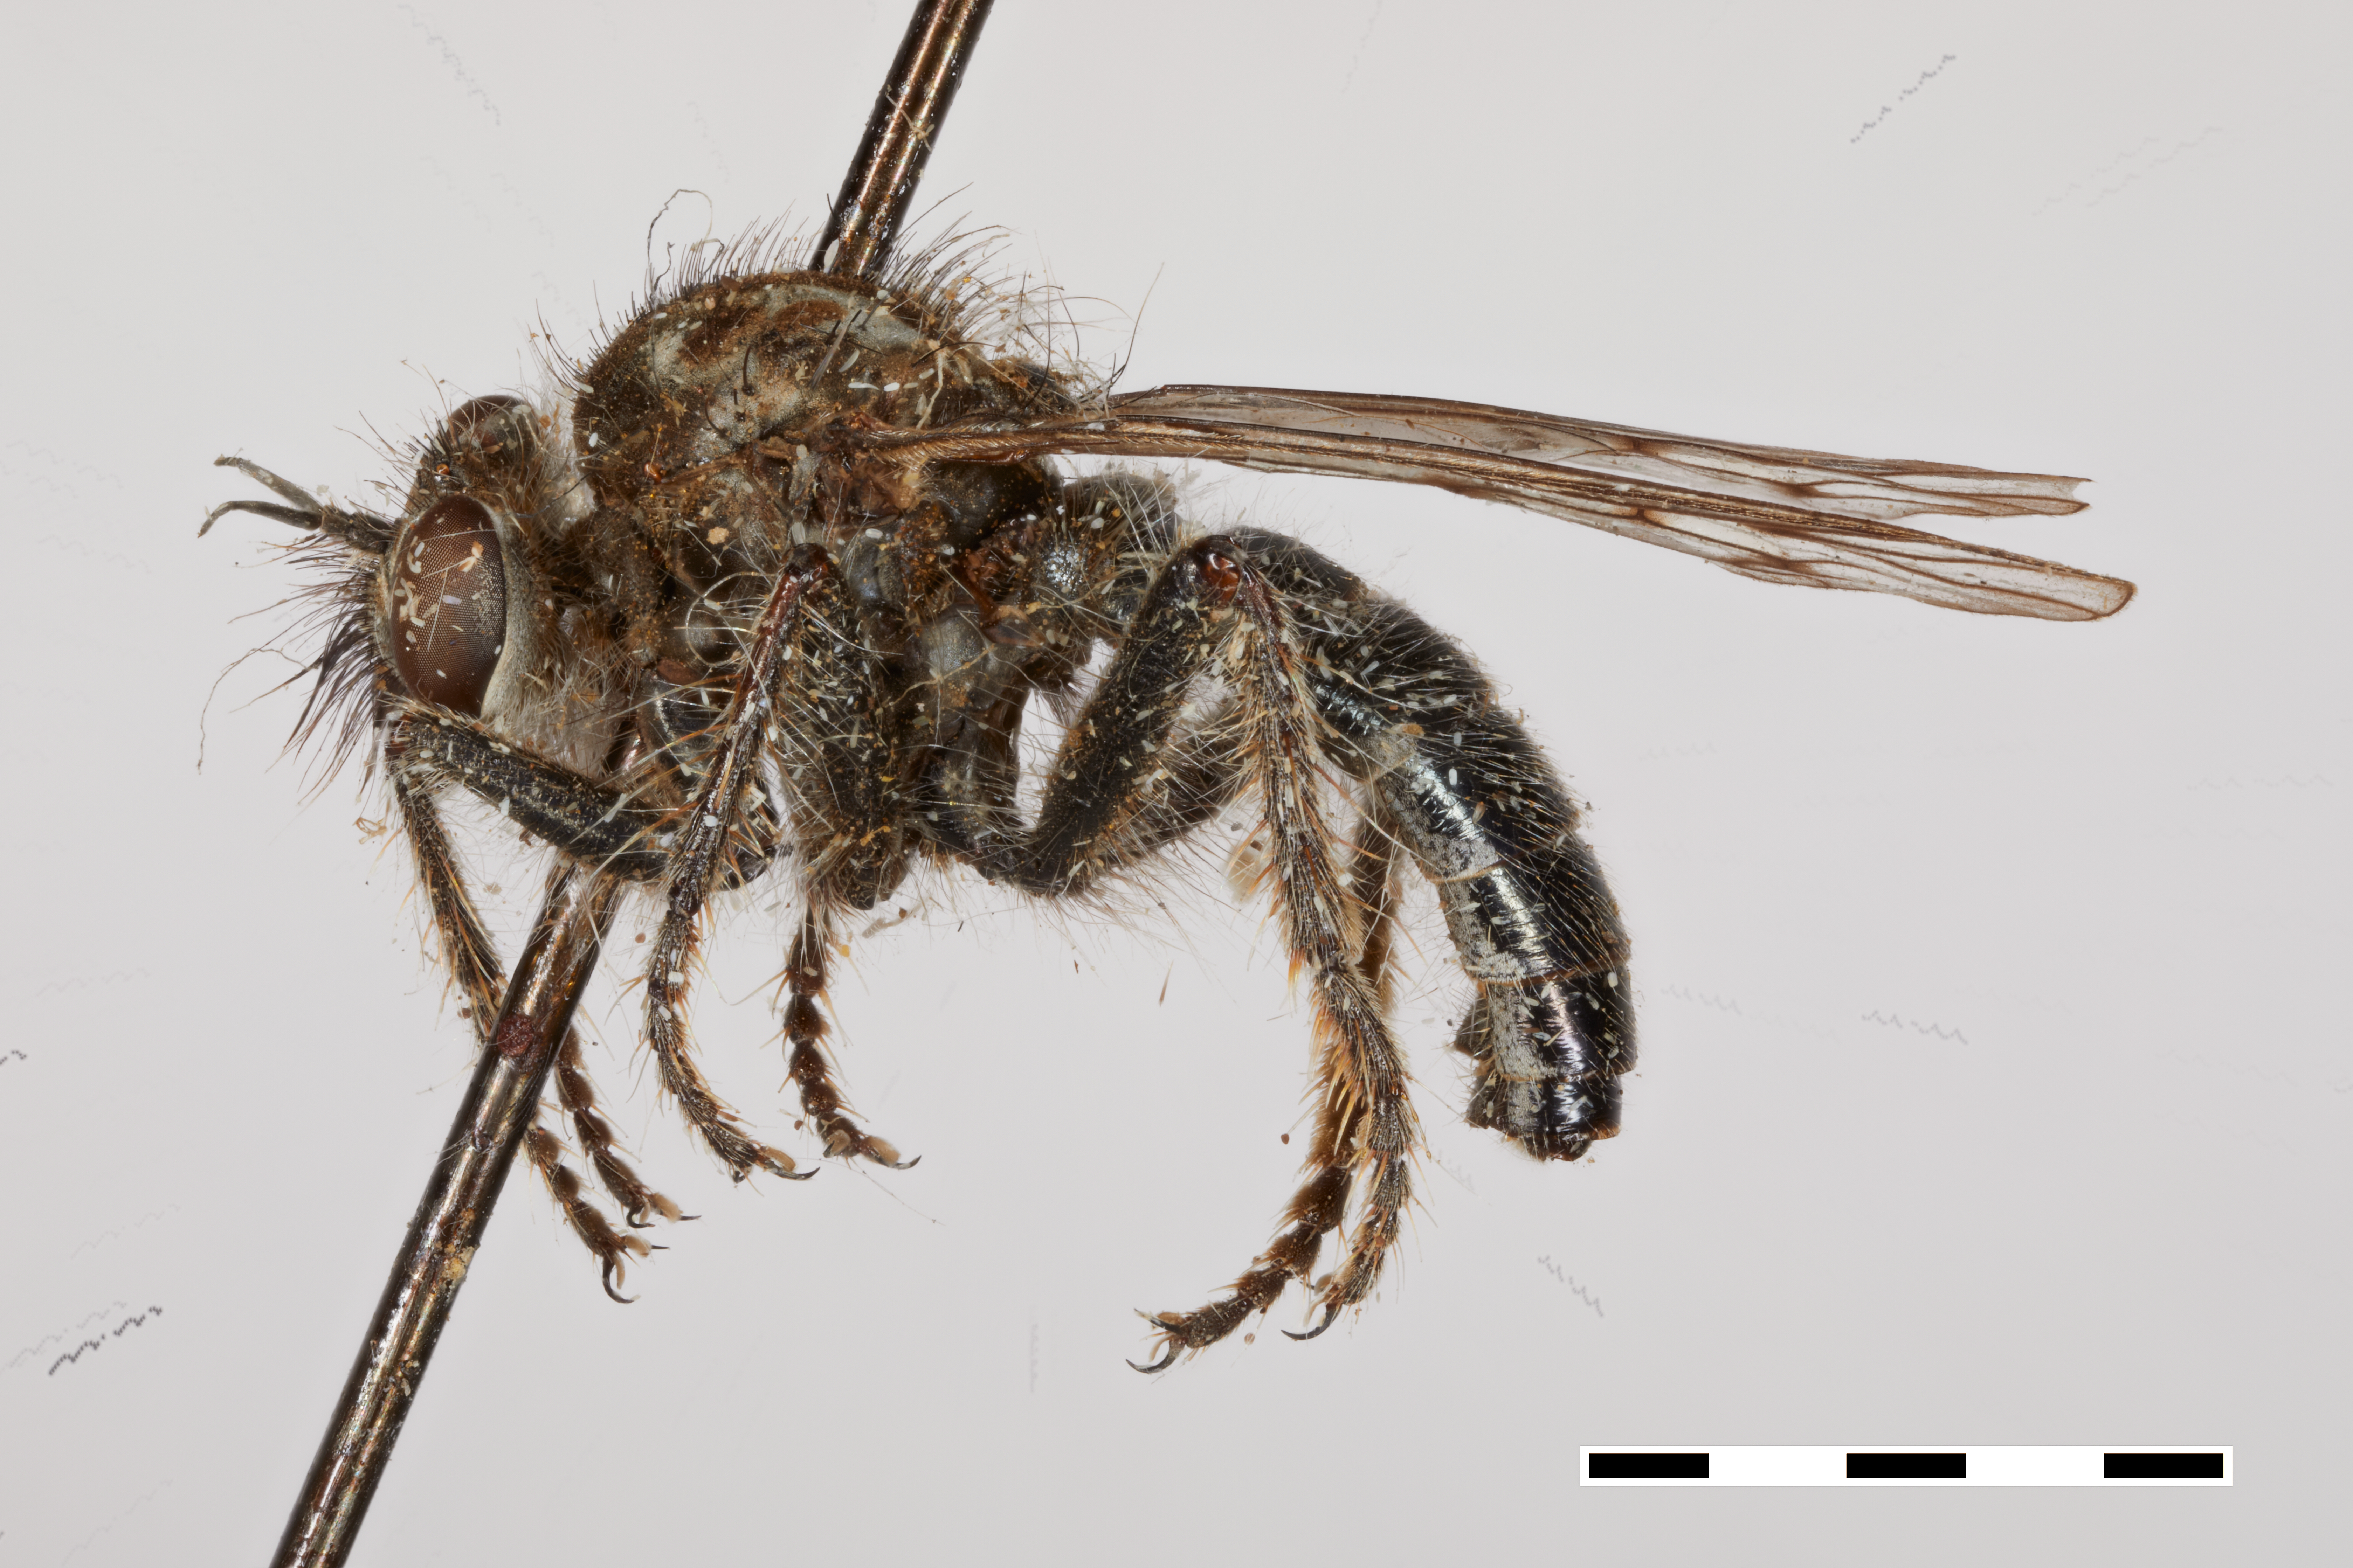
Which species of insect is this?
Cyrtopogon maculosus
